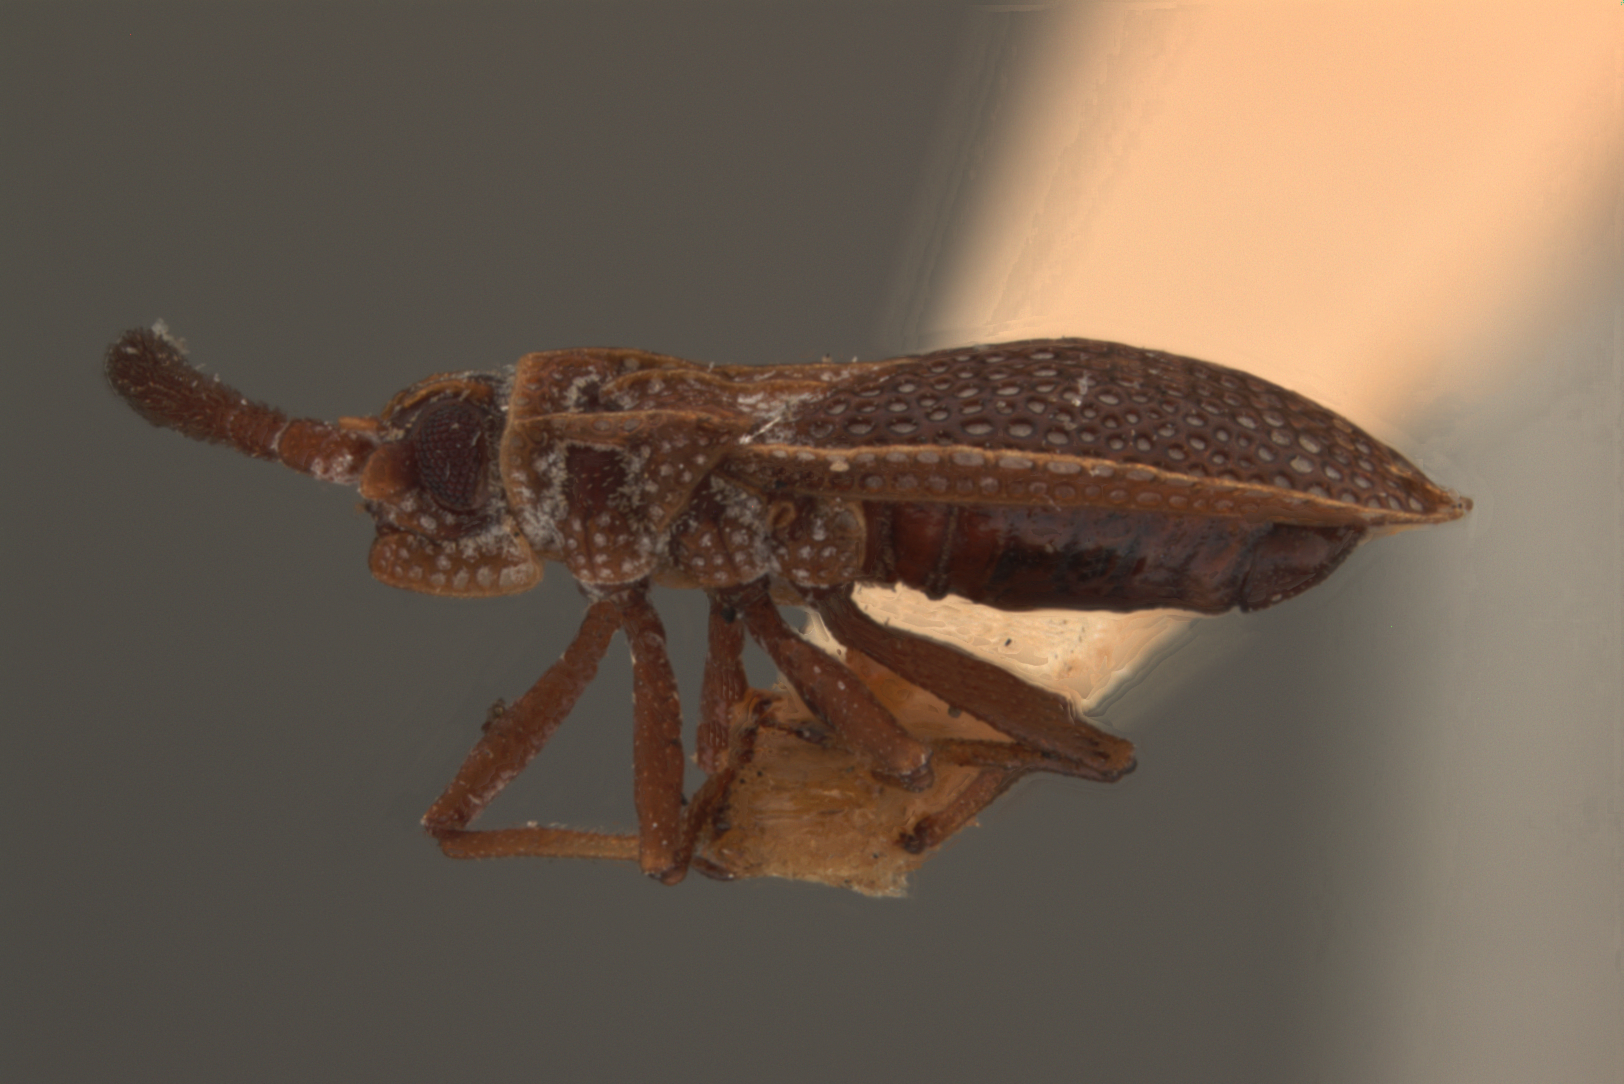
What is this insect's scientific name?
Alveotingis minor
